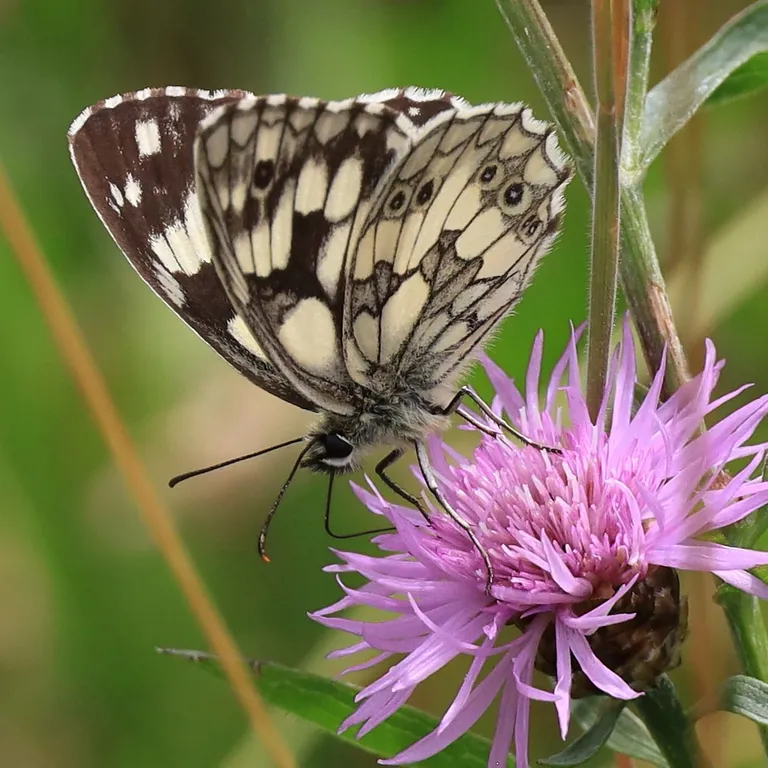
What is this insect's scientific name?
Melanargia galathea
